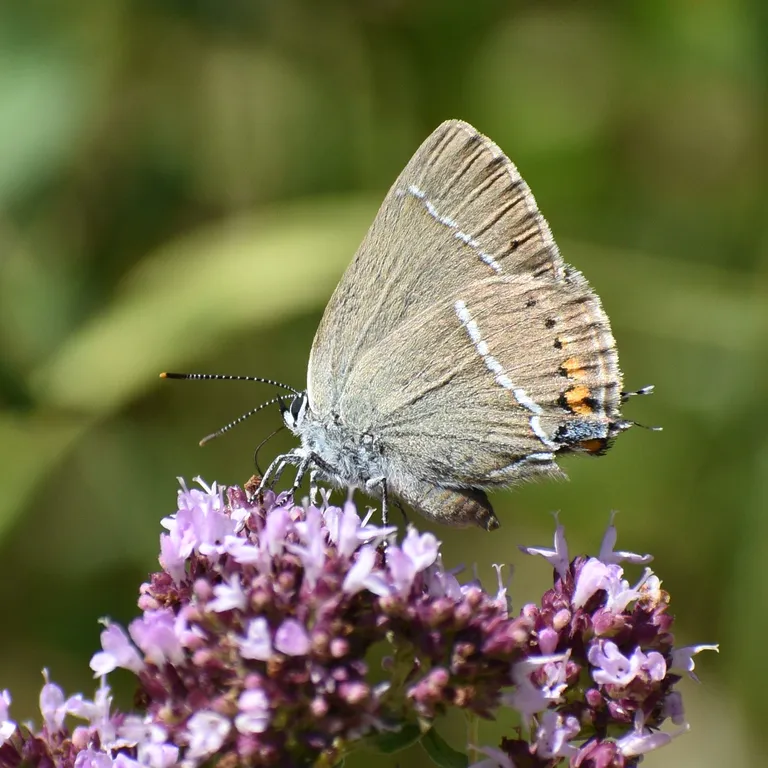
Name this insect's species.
Satyrium spini (also Tuttiola spini)
